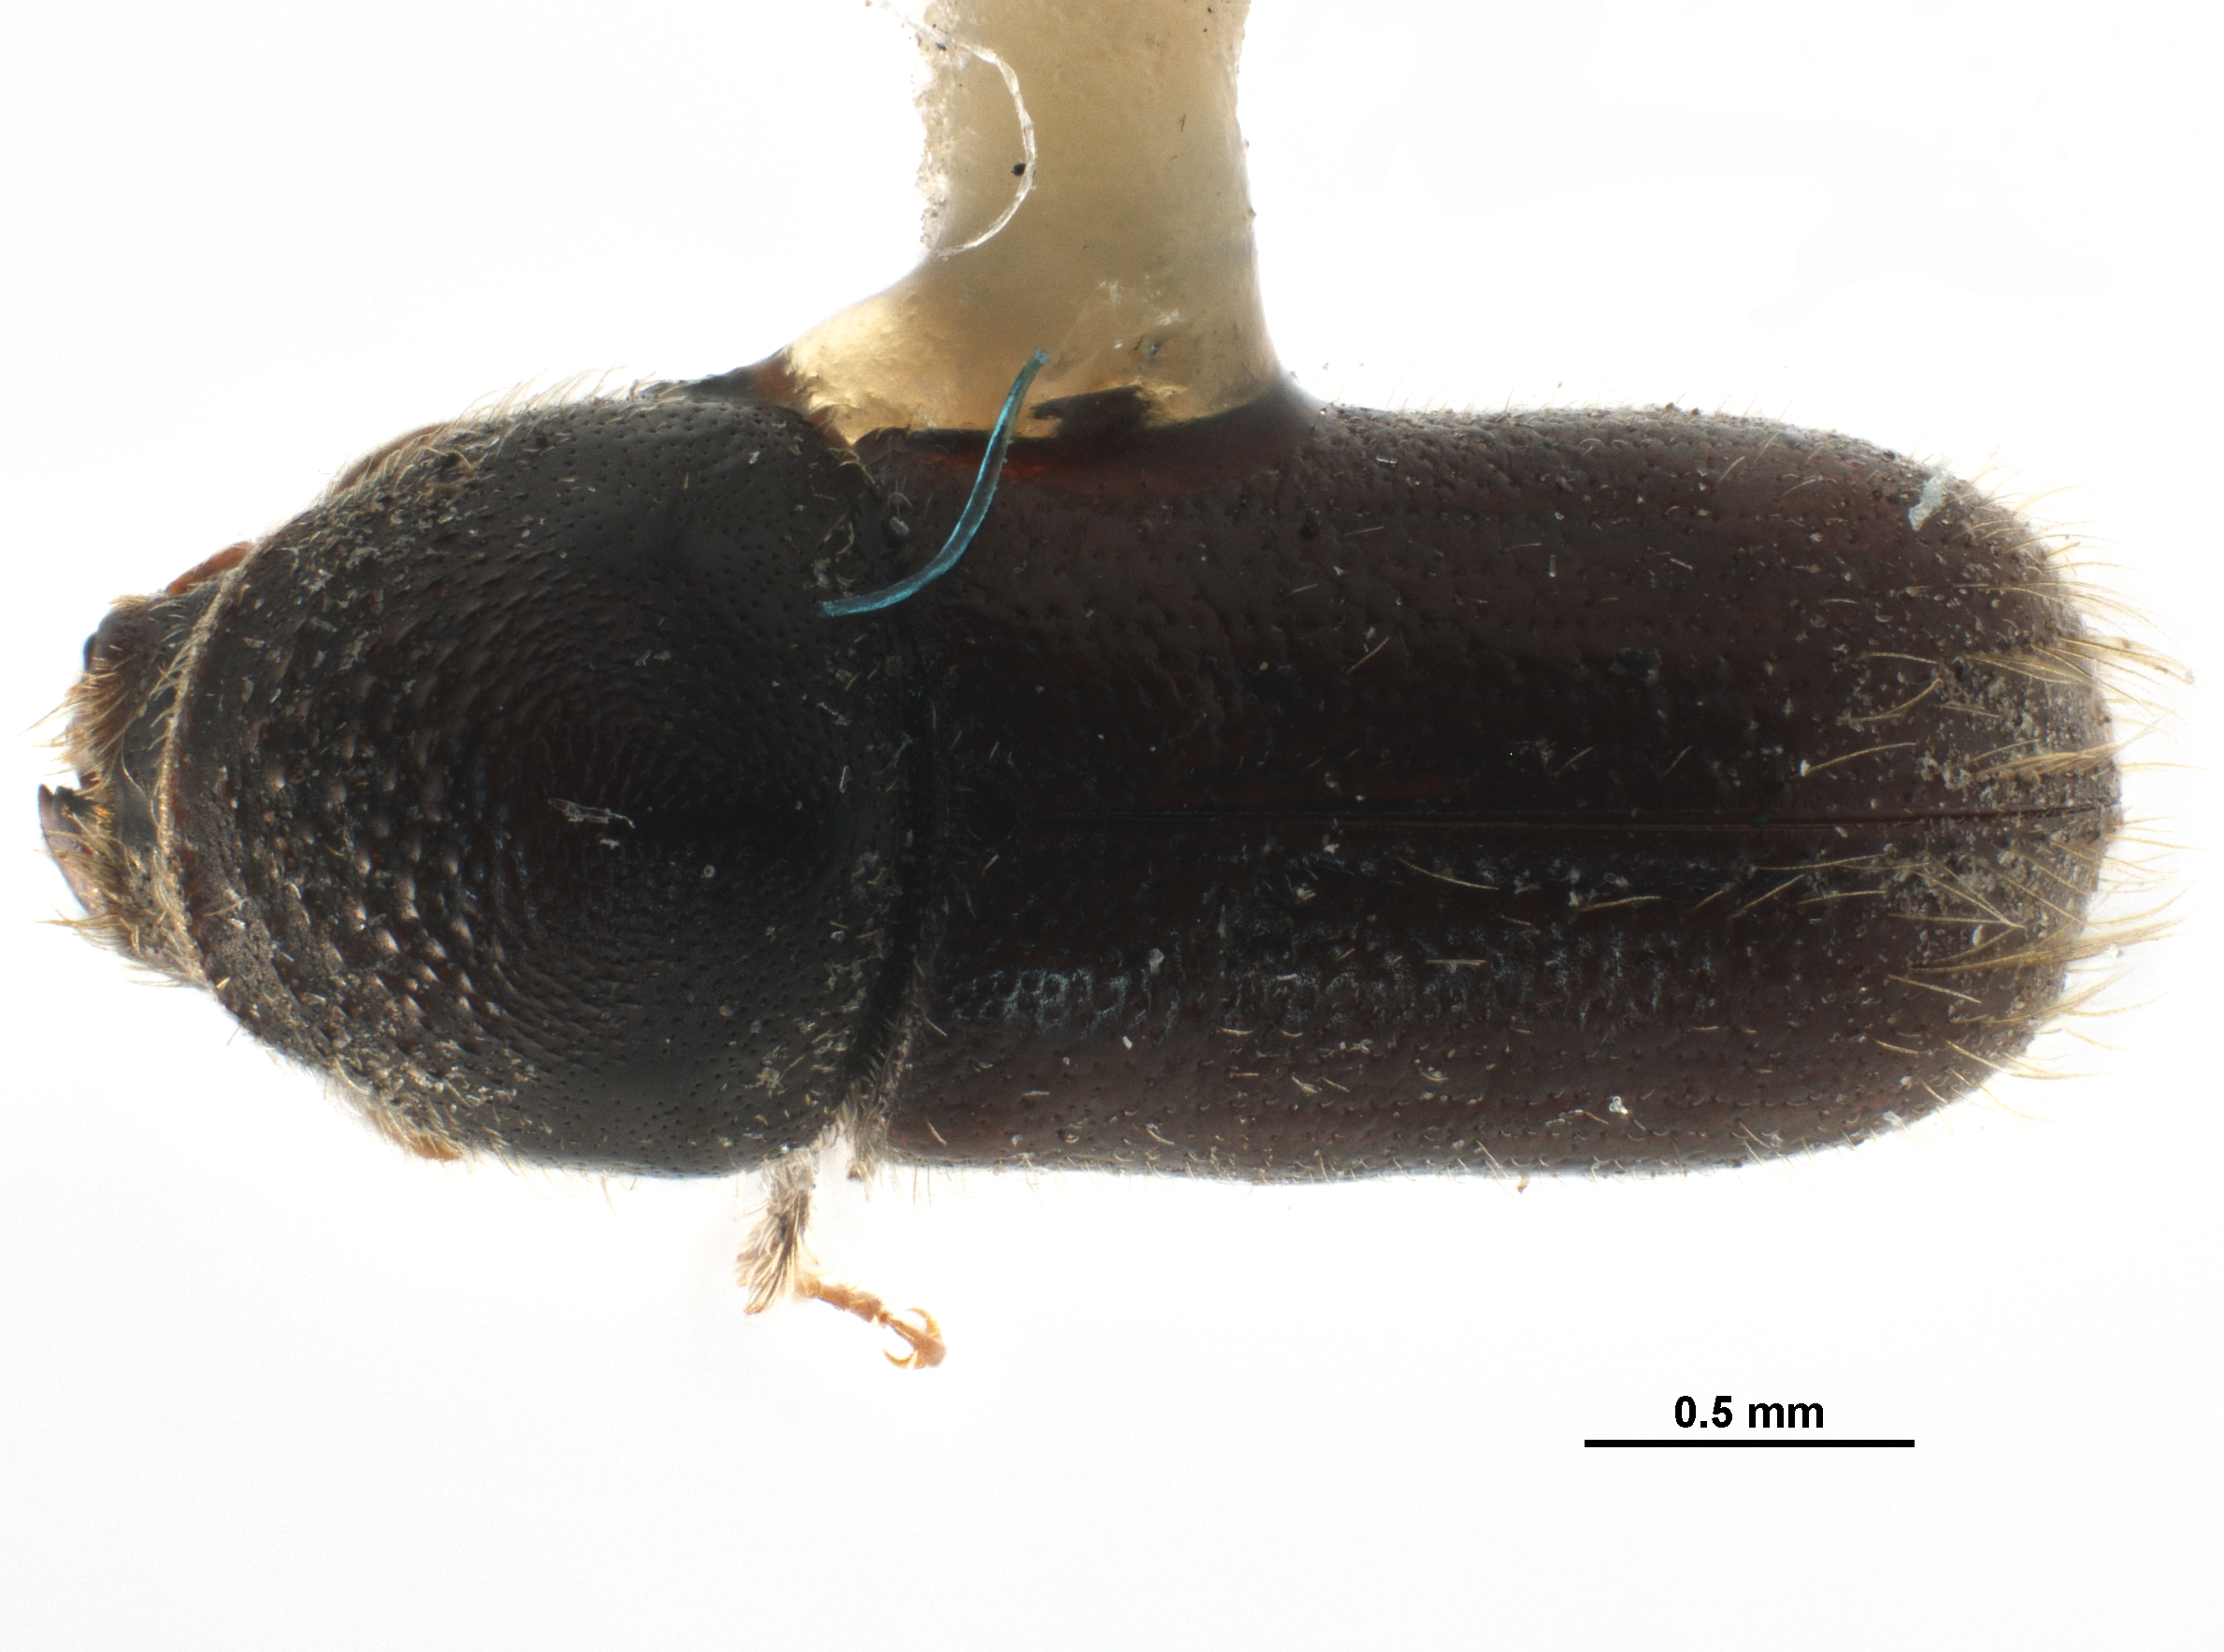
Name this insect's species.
Pityoborus hirtellus
